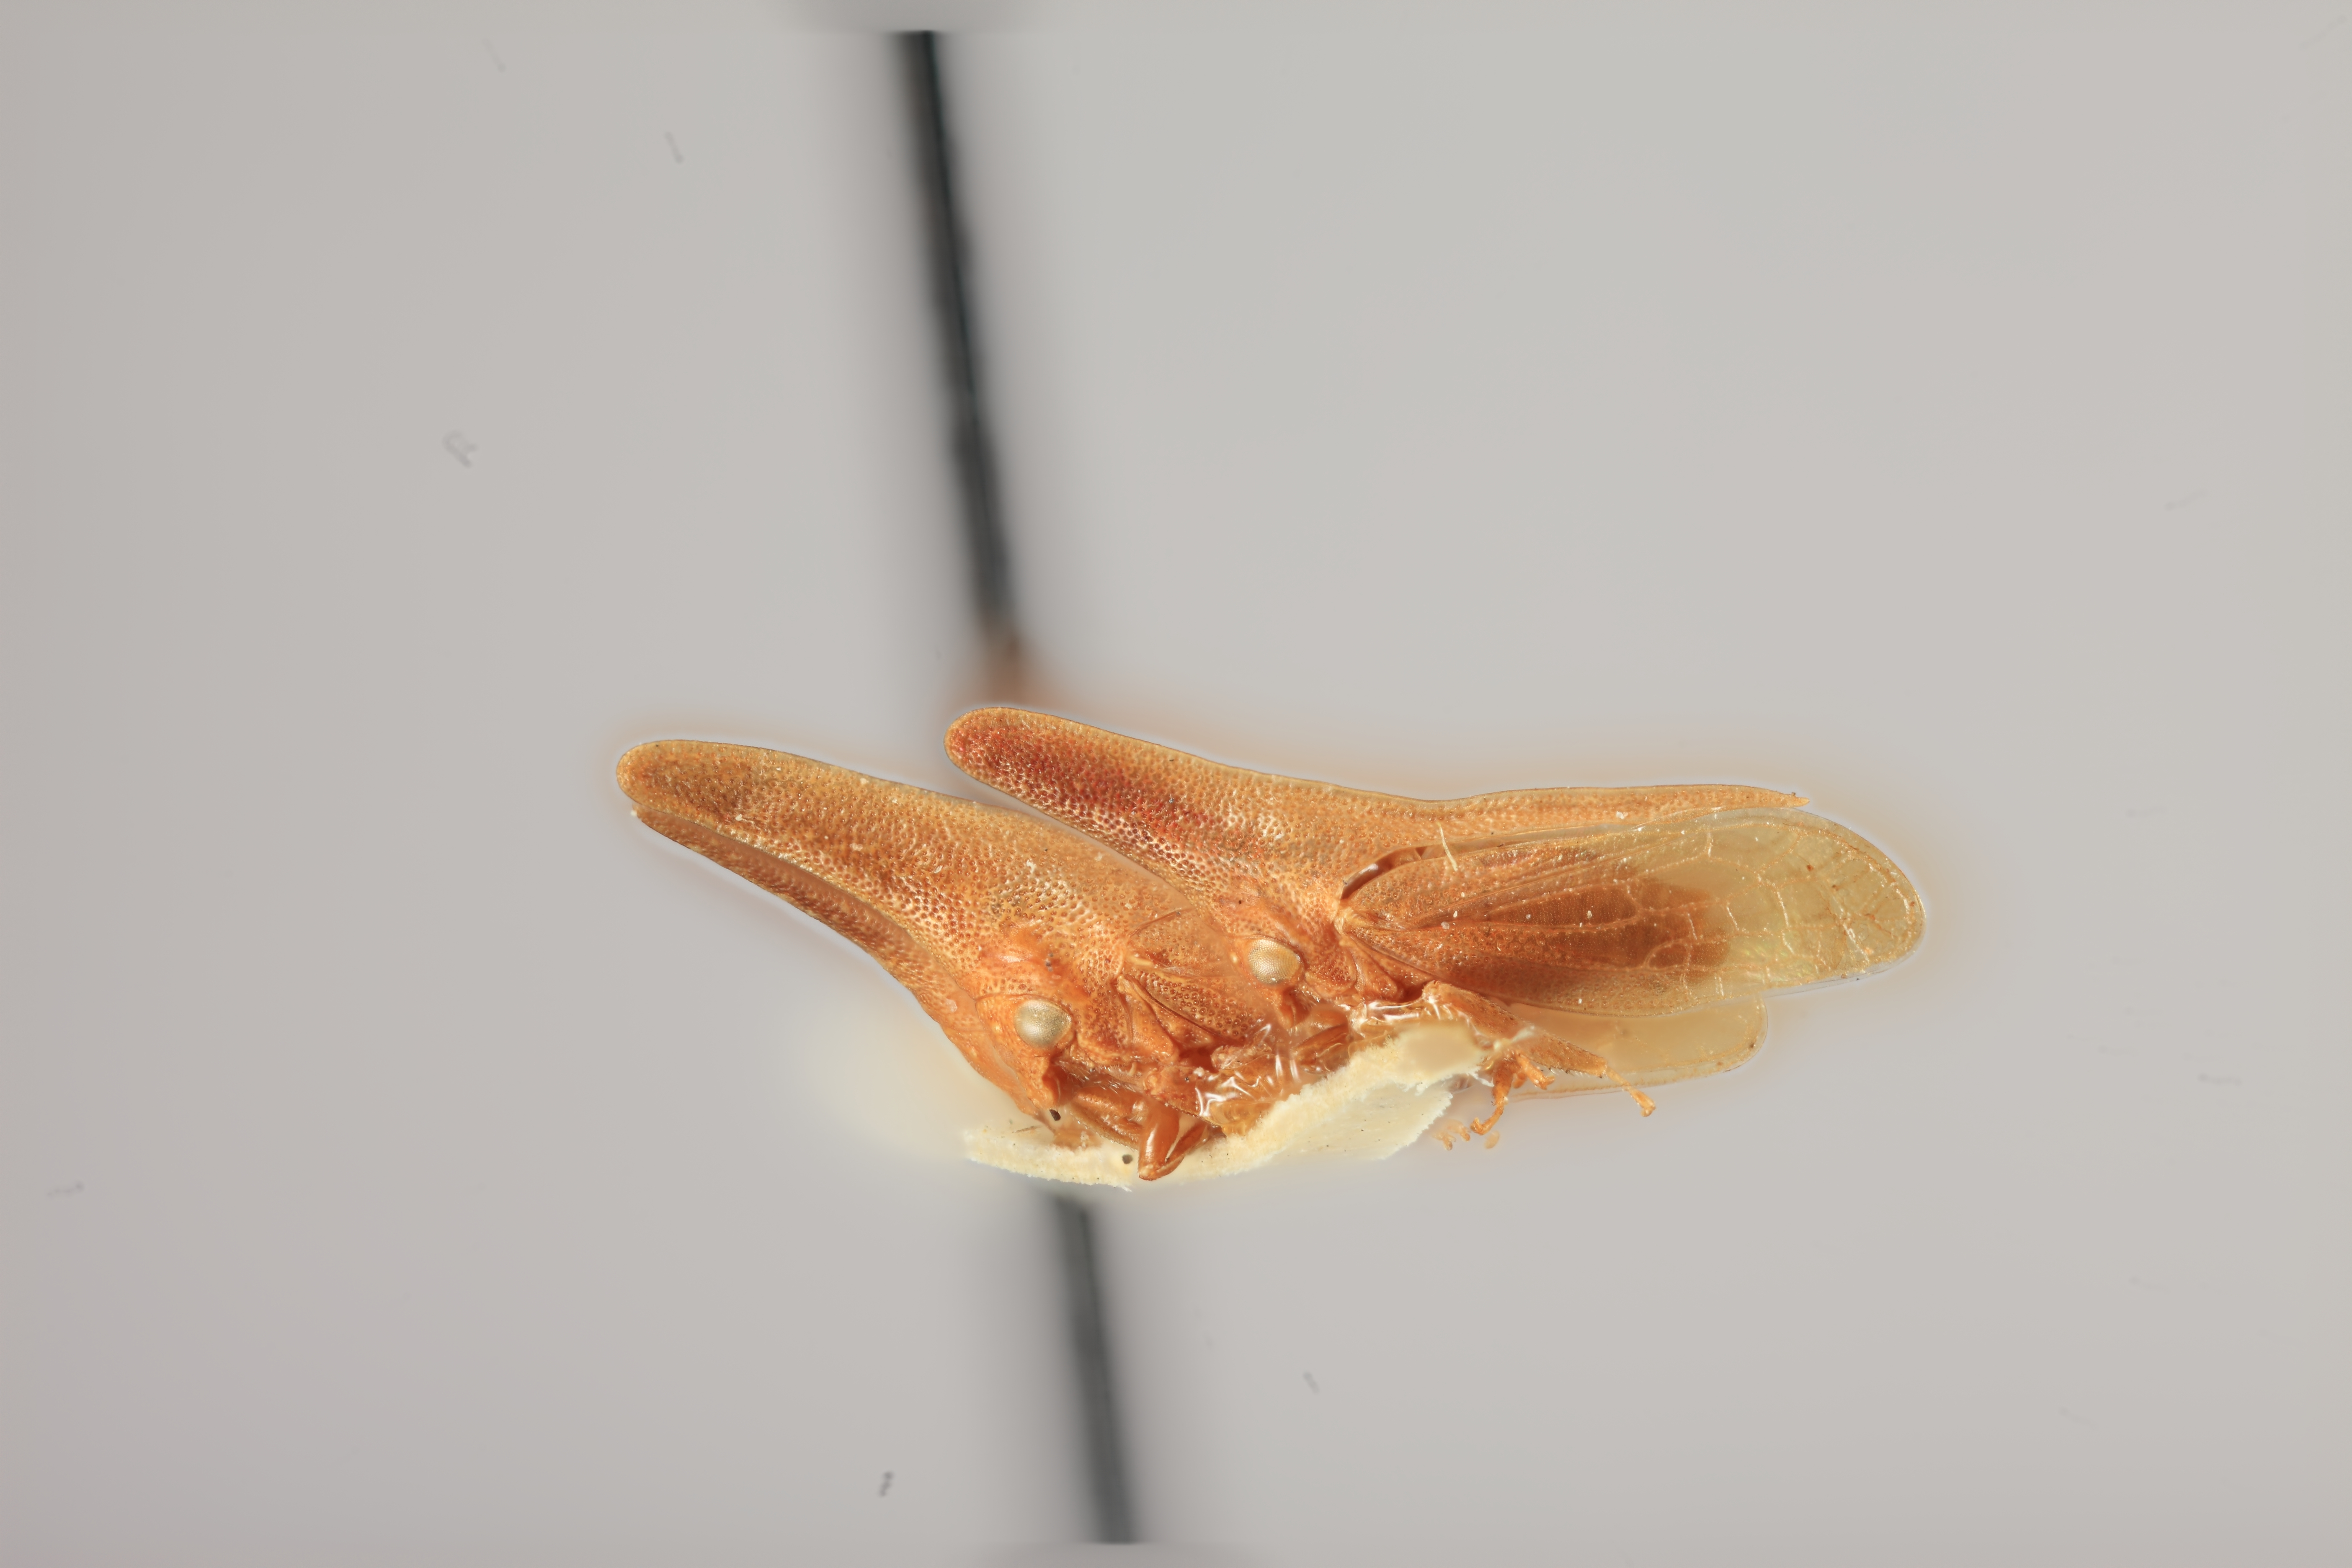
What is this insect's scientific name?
Scalmorphus minutus
